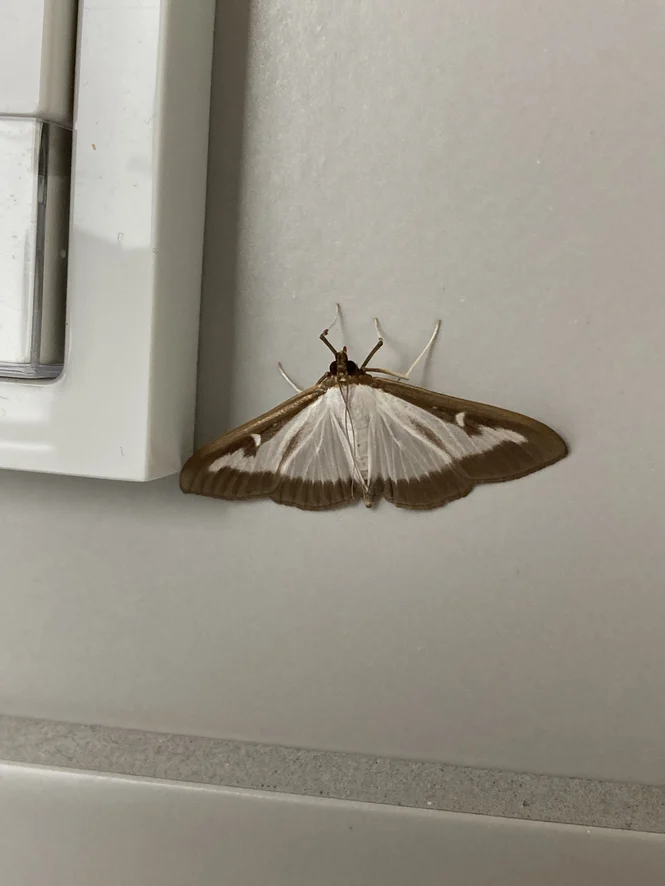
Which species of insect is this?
Cydalima perspectalis
